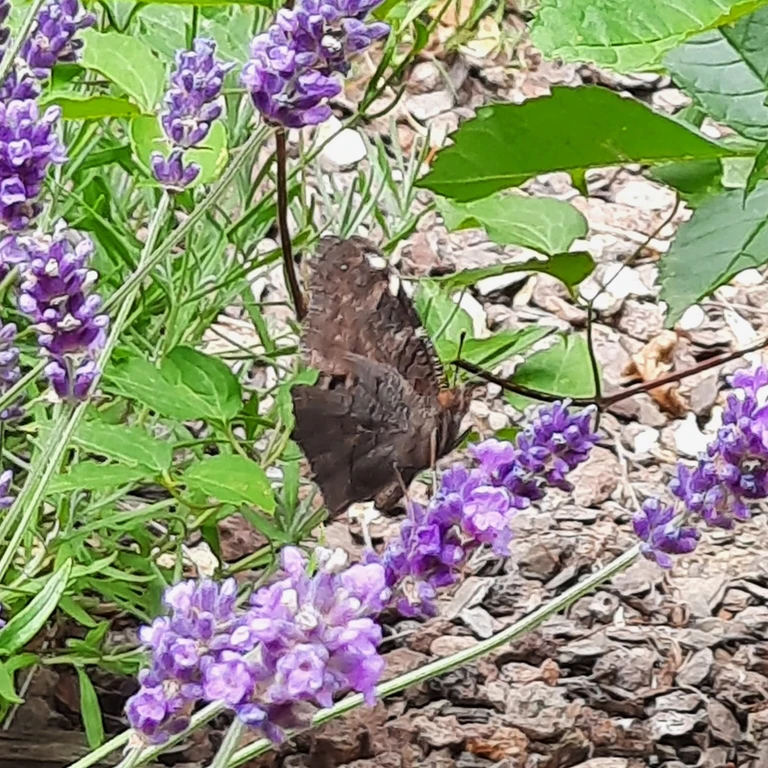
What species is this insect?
Aglais io
